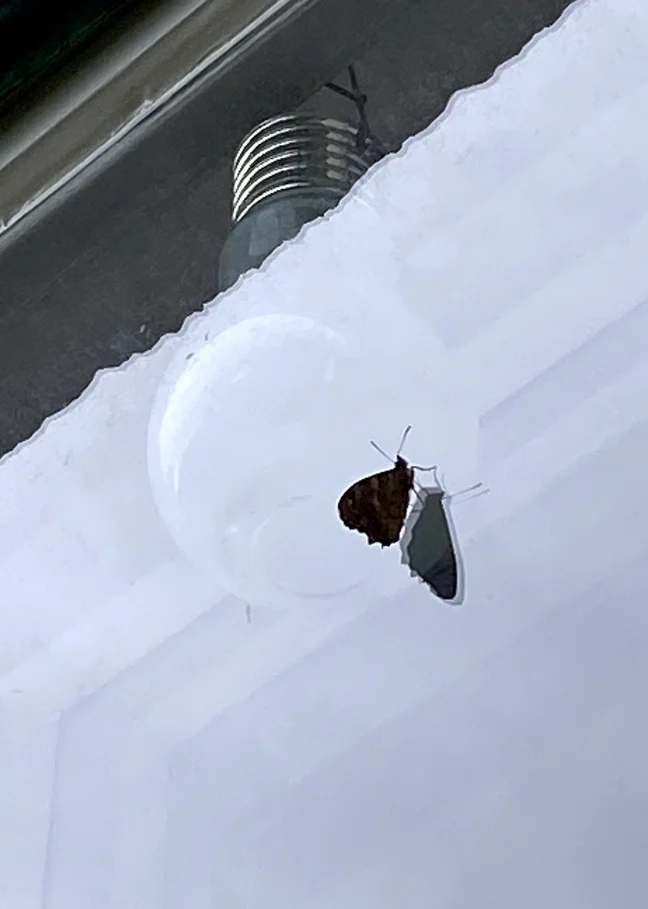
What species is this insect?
Pararge aegeria
